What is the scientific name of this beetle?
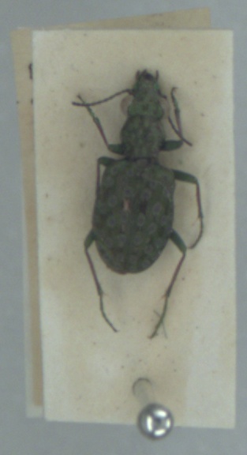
Elaphrus riparius
